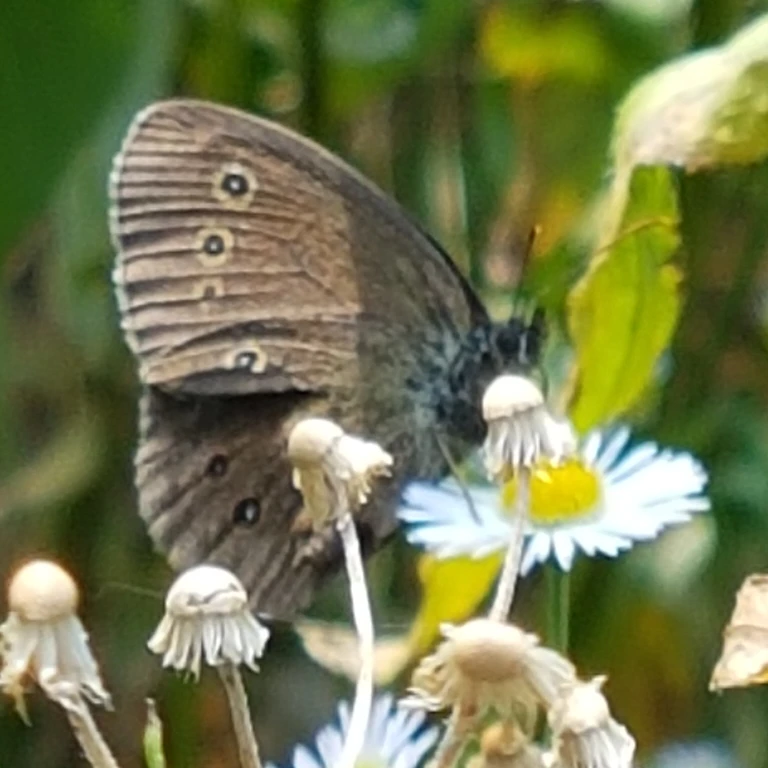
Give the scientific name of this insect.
Aphantopus hyperantus
